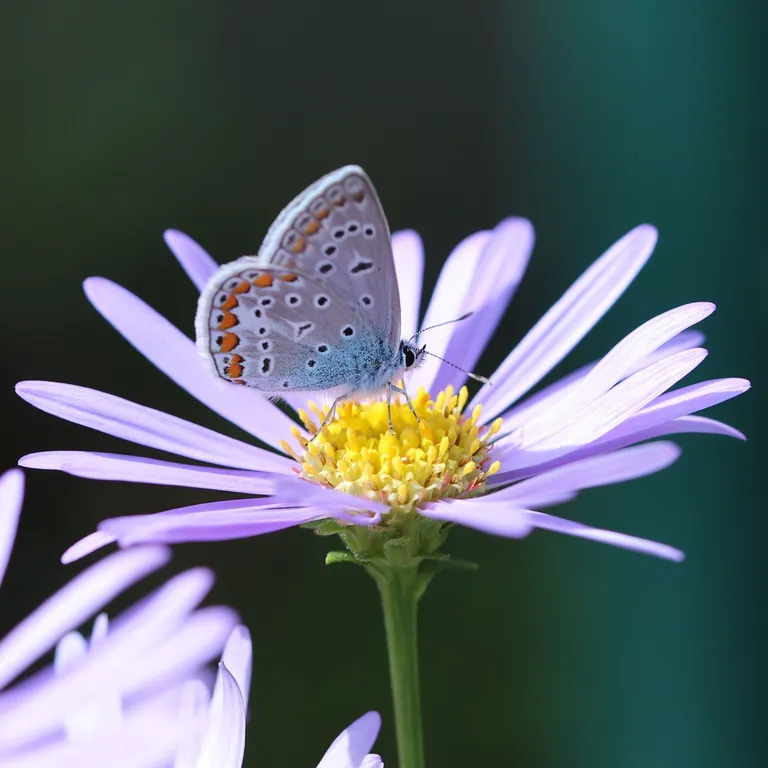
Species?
Polyommatus icarus
